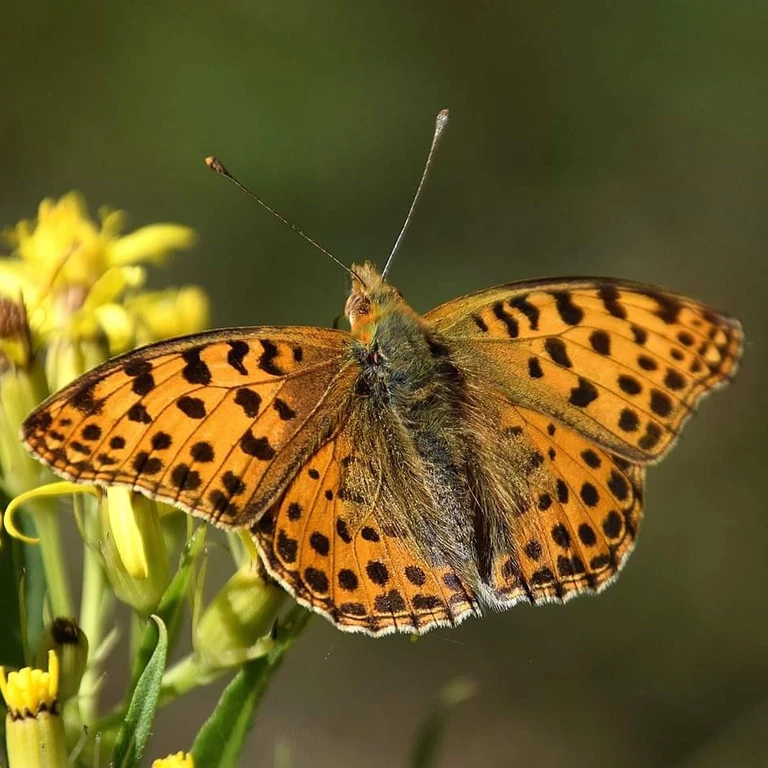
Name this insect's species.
Issoria lathonia
